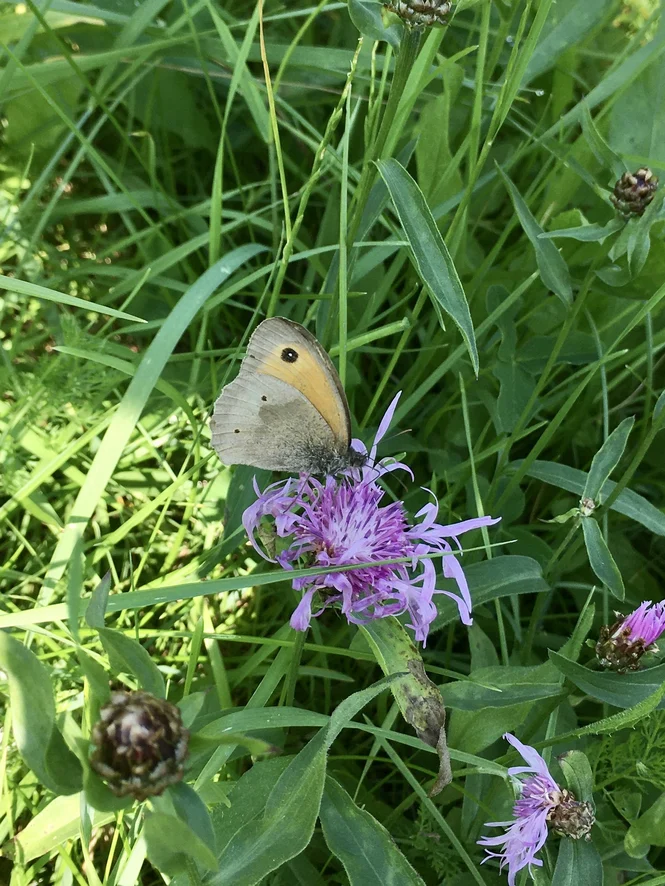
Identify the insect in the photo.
Maniola jurtina
